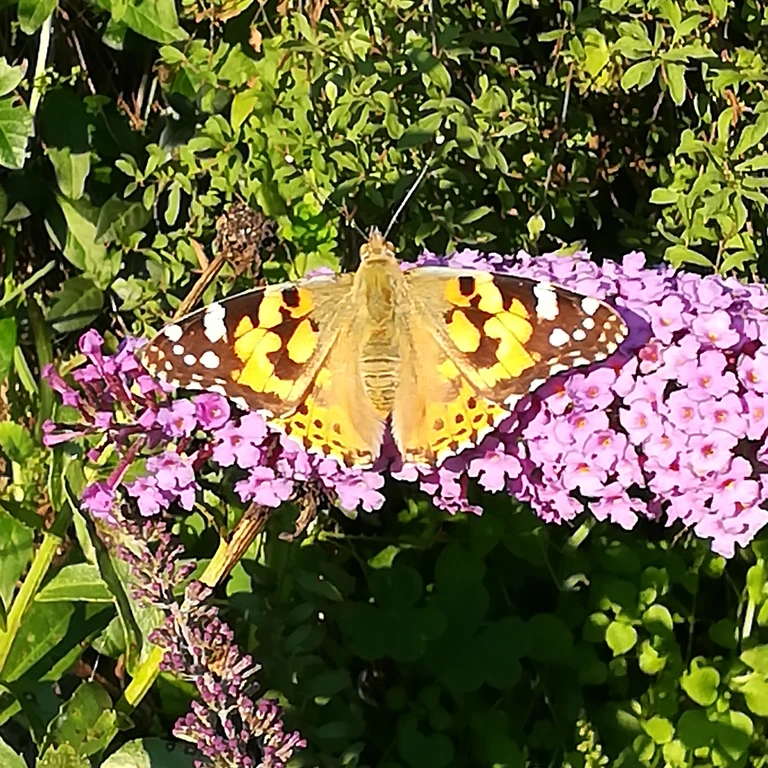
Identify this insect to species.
Vanessa cardui
